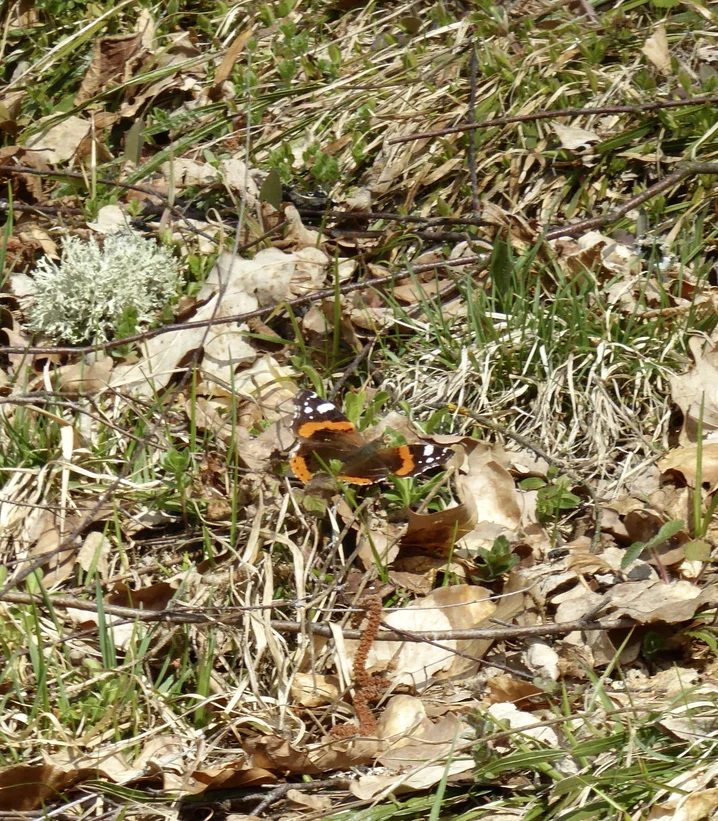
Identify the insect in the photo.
Vanessa atalanta
